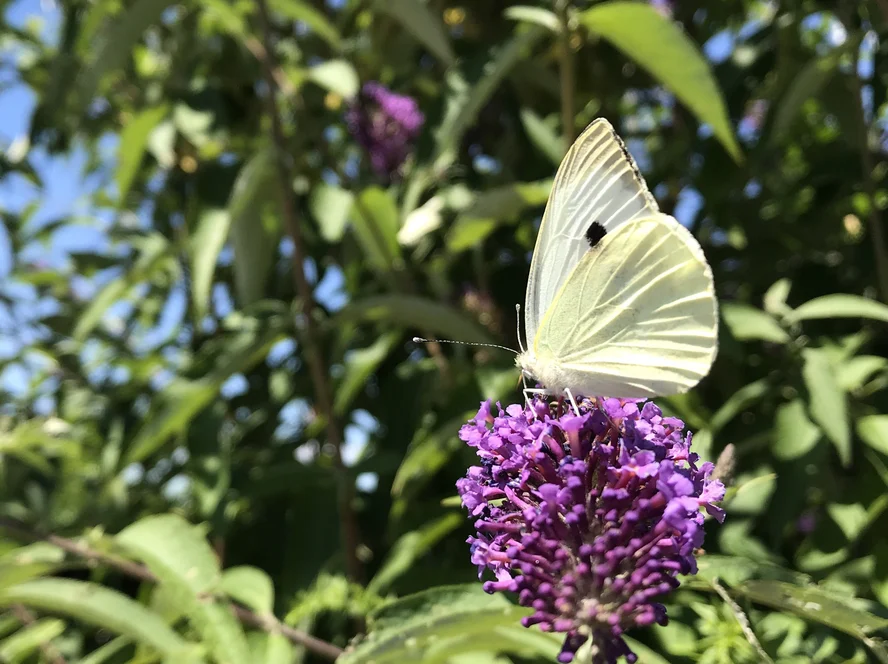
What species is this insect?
Pieris brassicae
